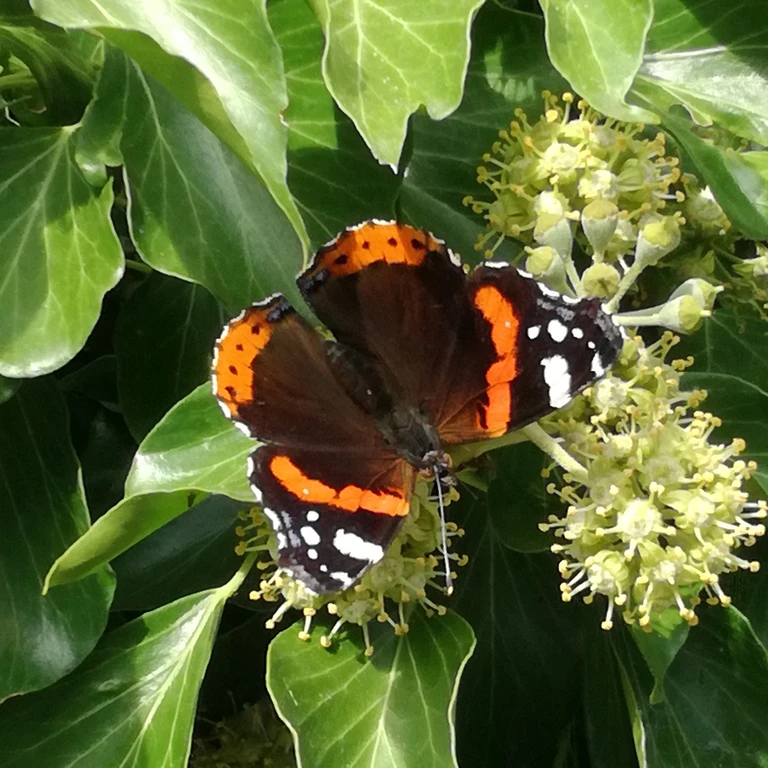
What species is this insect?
Vanessa atalanta
